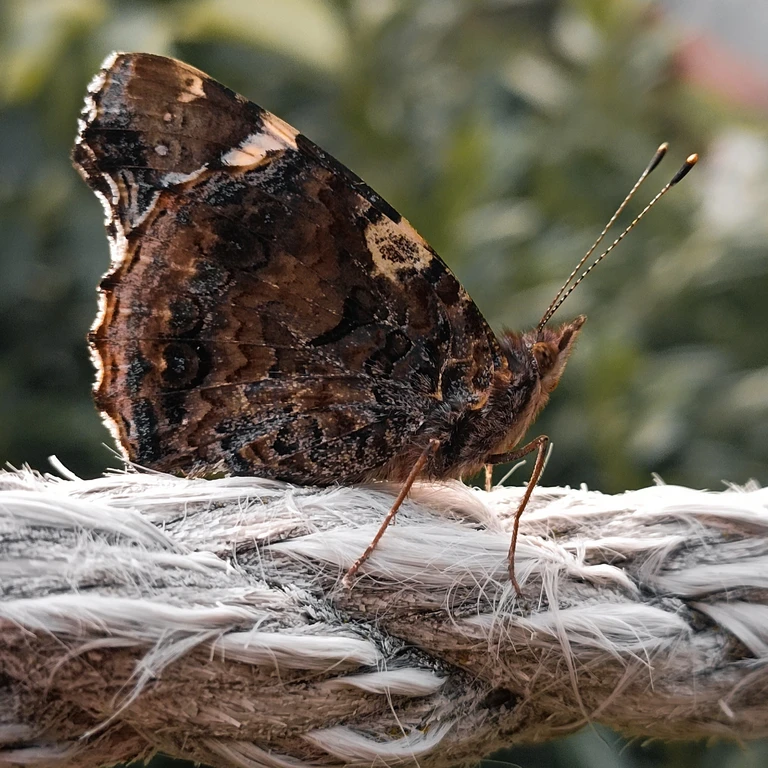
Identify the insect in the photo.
Vanessa atalanta
